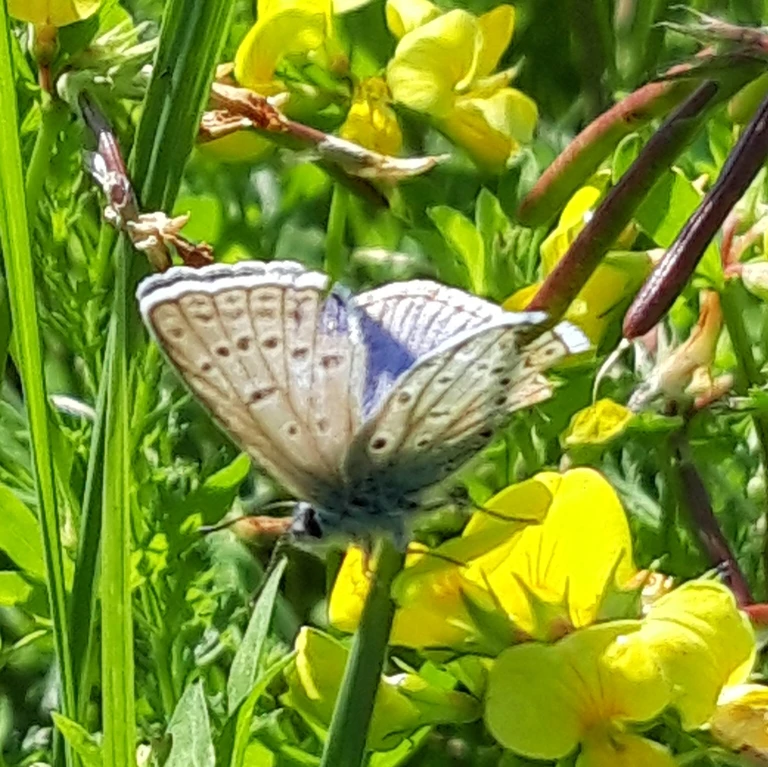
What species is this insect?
Polyommatus icarus
